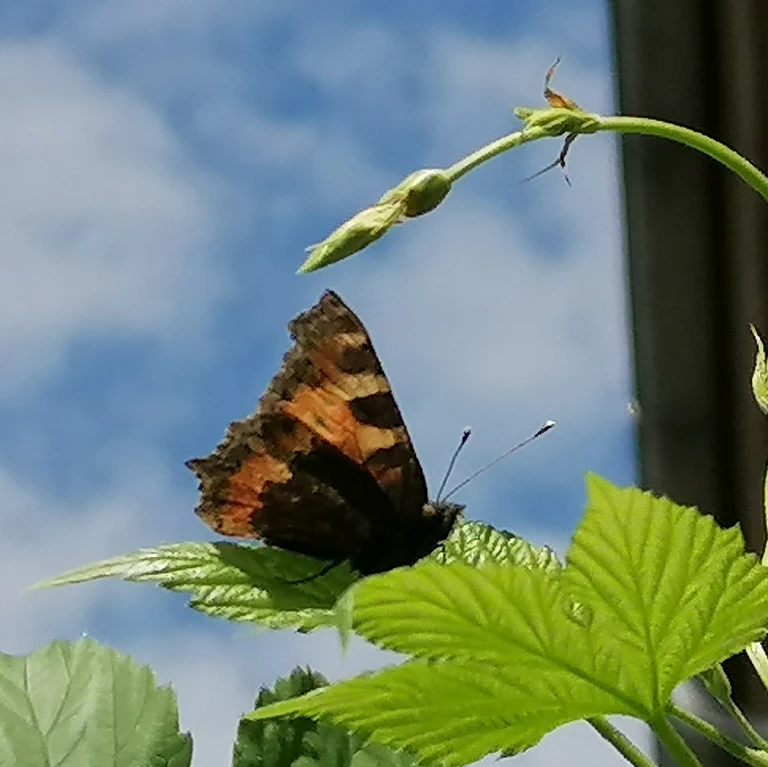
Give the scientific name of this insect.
Aglais urticae
